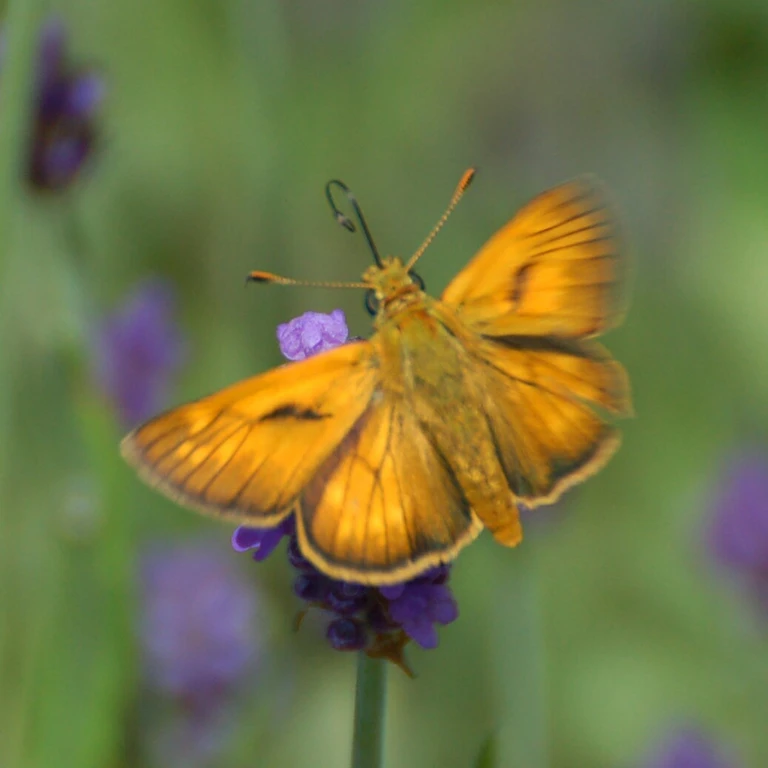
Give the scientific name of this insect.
Ochlodes sylvanus (also Ochlodes venata)
